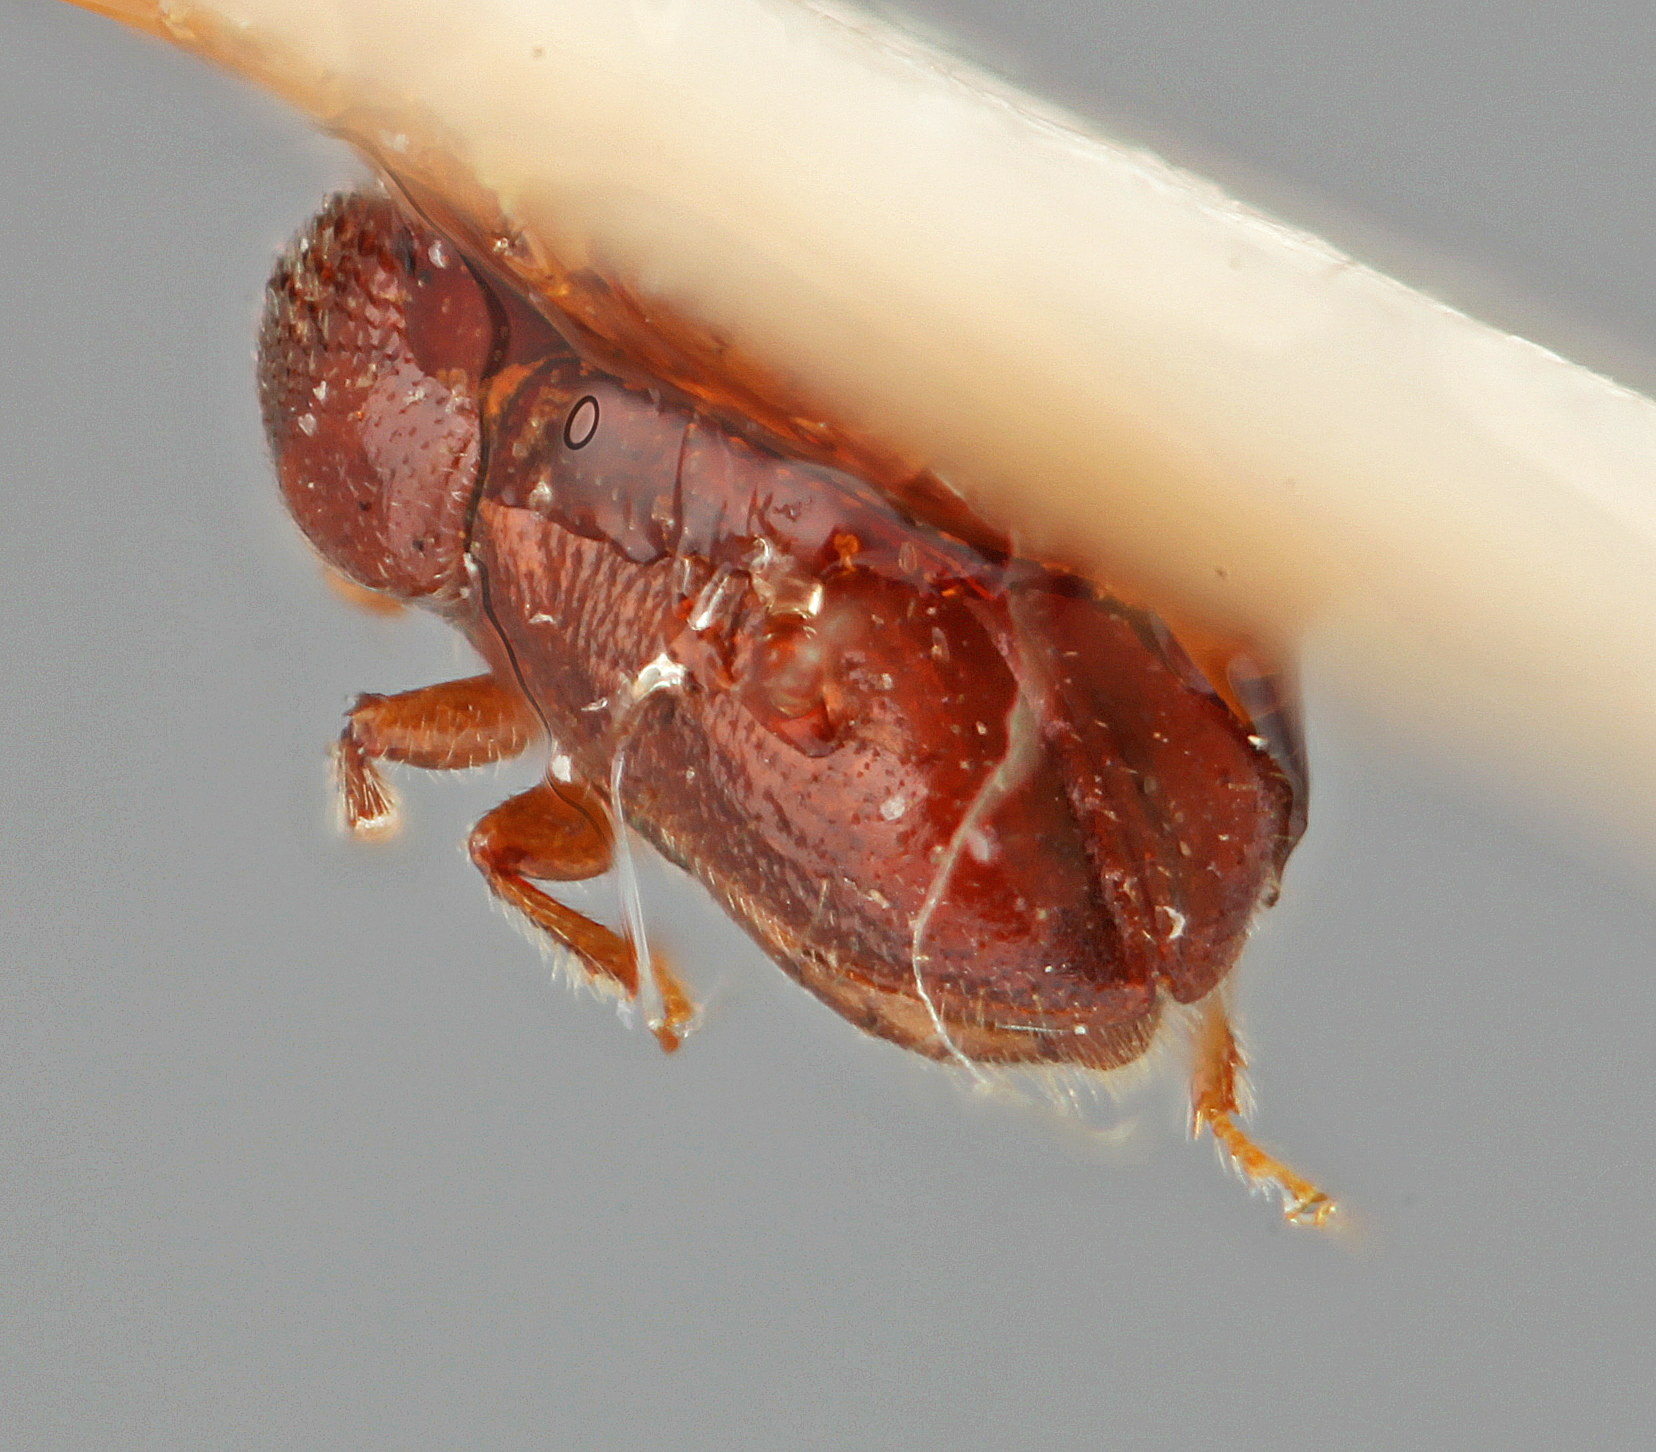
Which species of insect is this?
Pityophthorus fennicus
